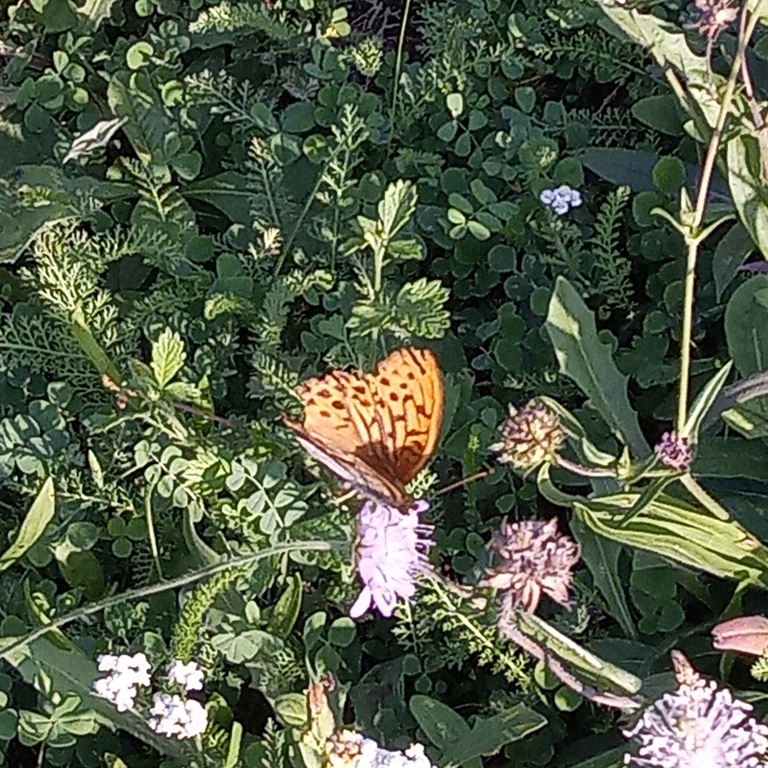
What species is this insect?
Argynnis paphia
